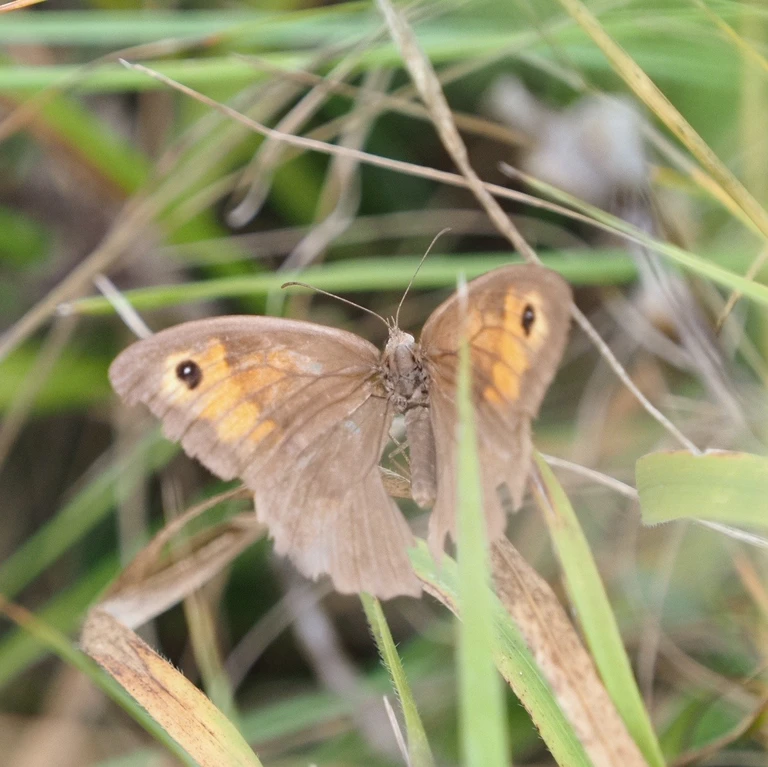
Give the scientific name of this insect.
Maniola jurtina
